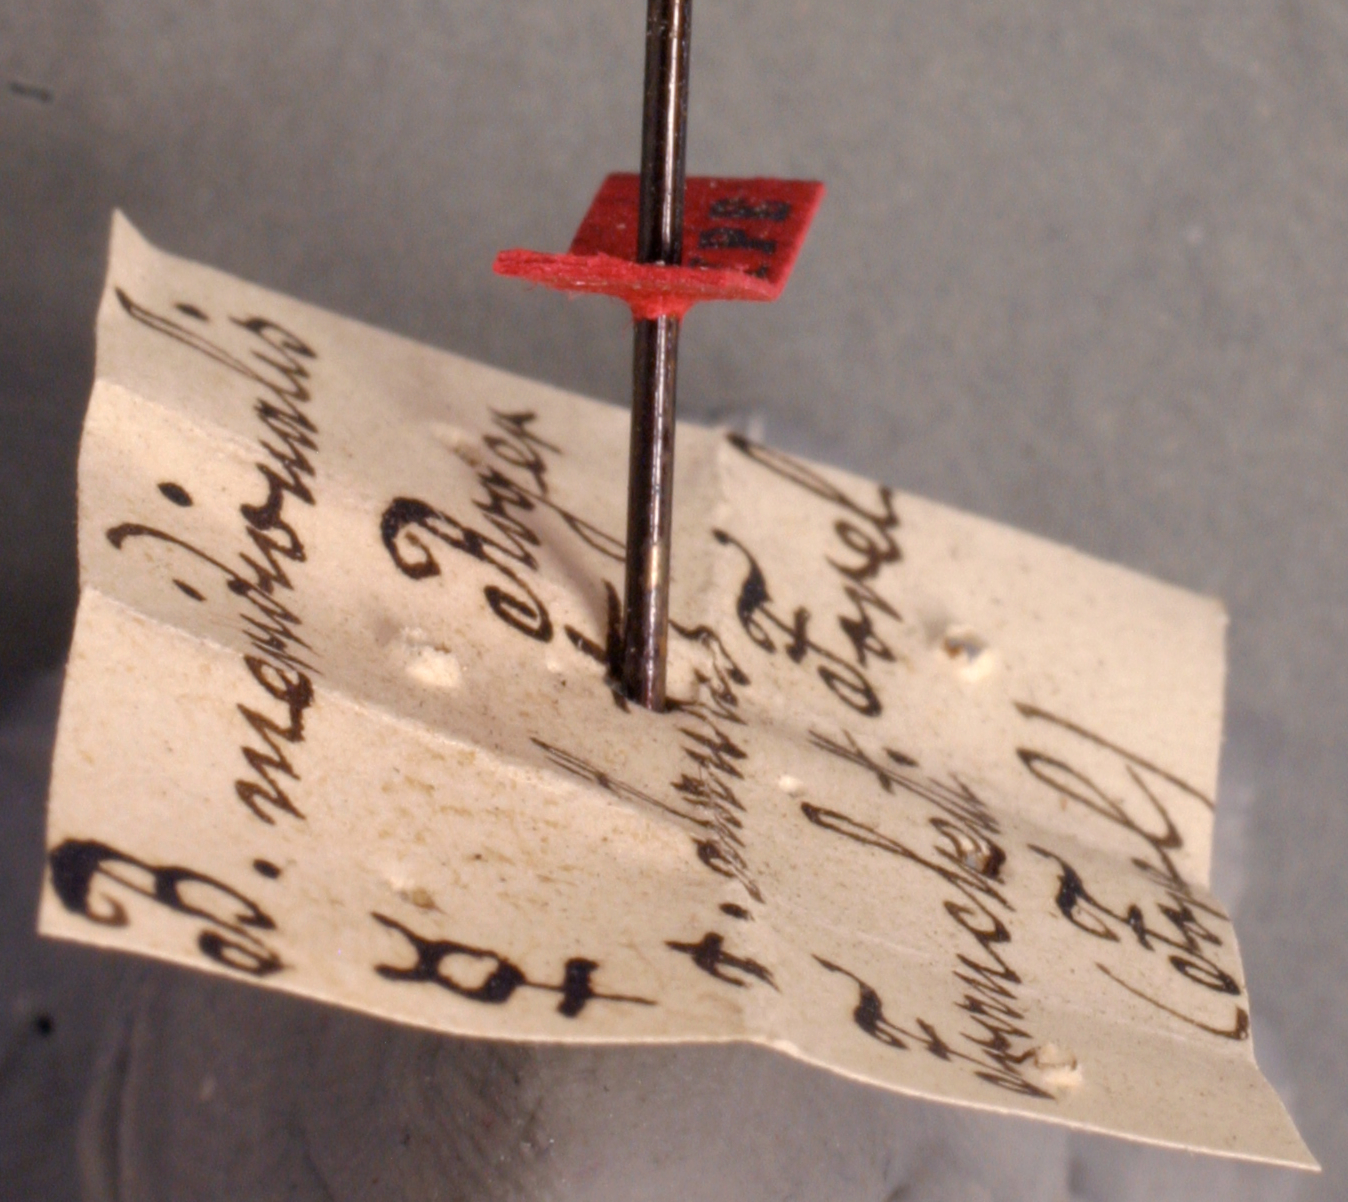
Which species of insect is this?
Bothriomyrmex meridionalis
